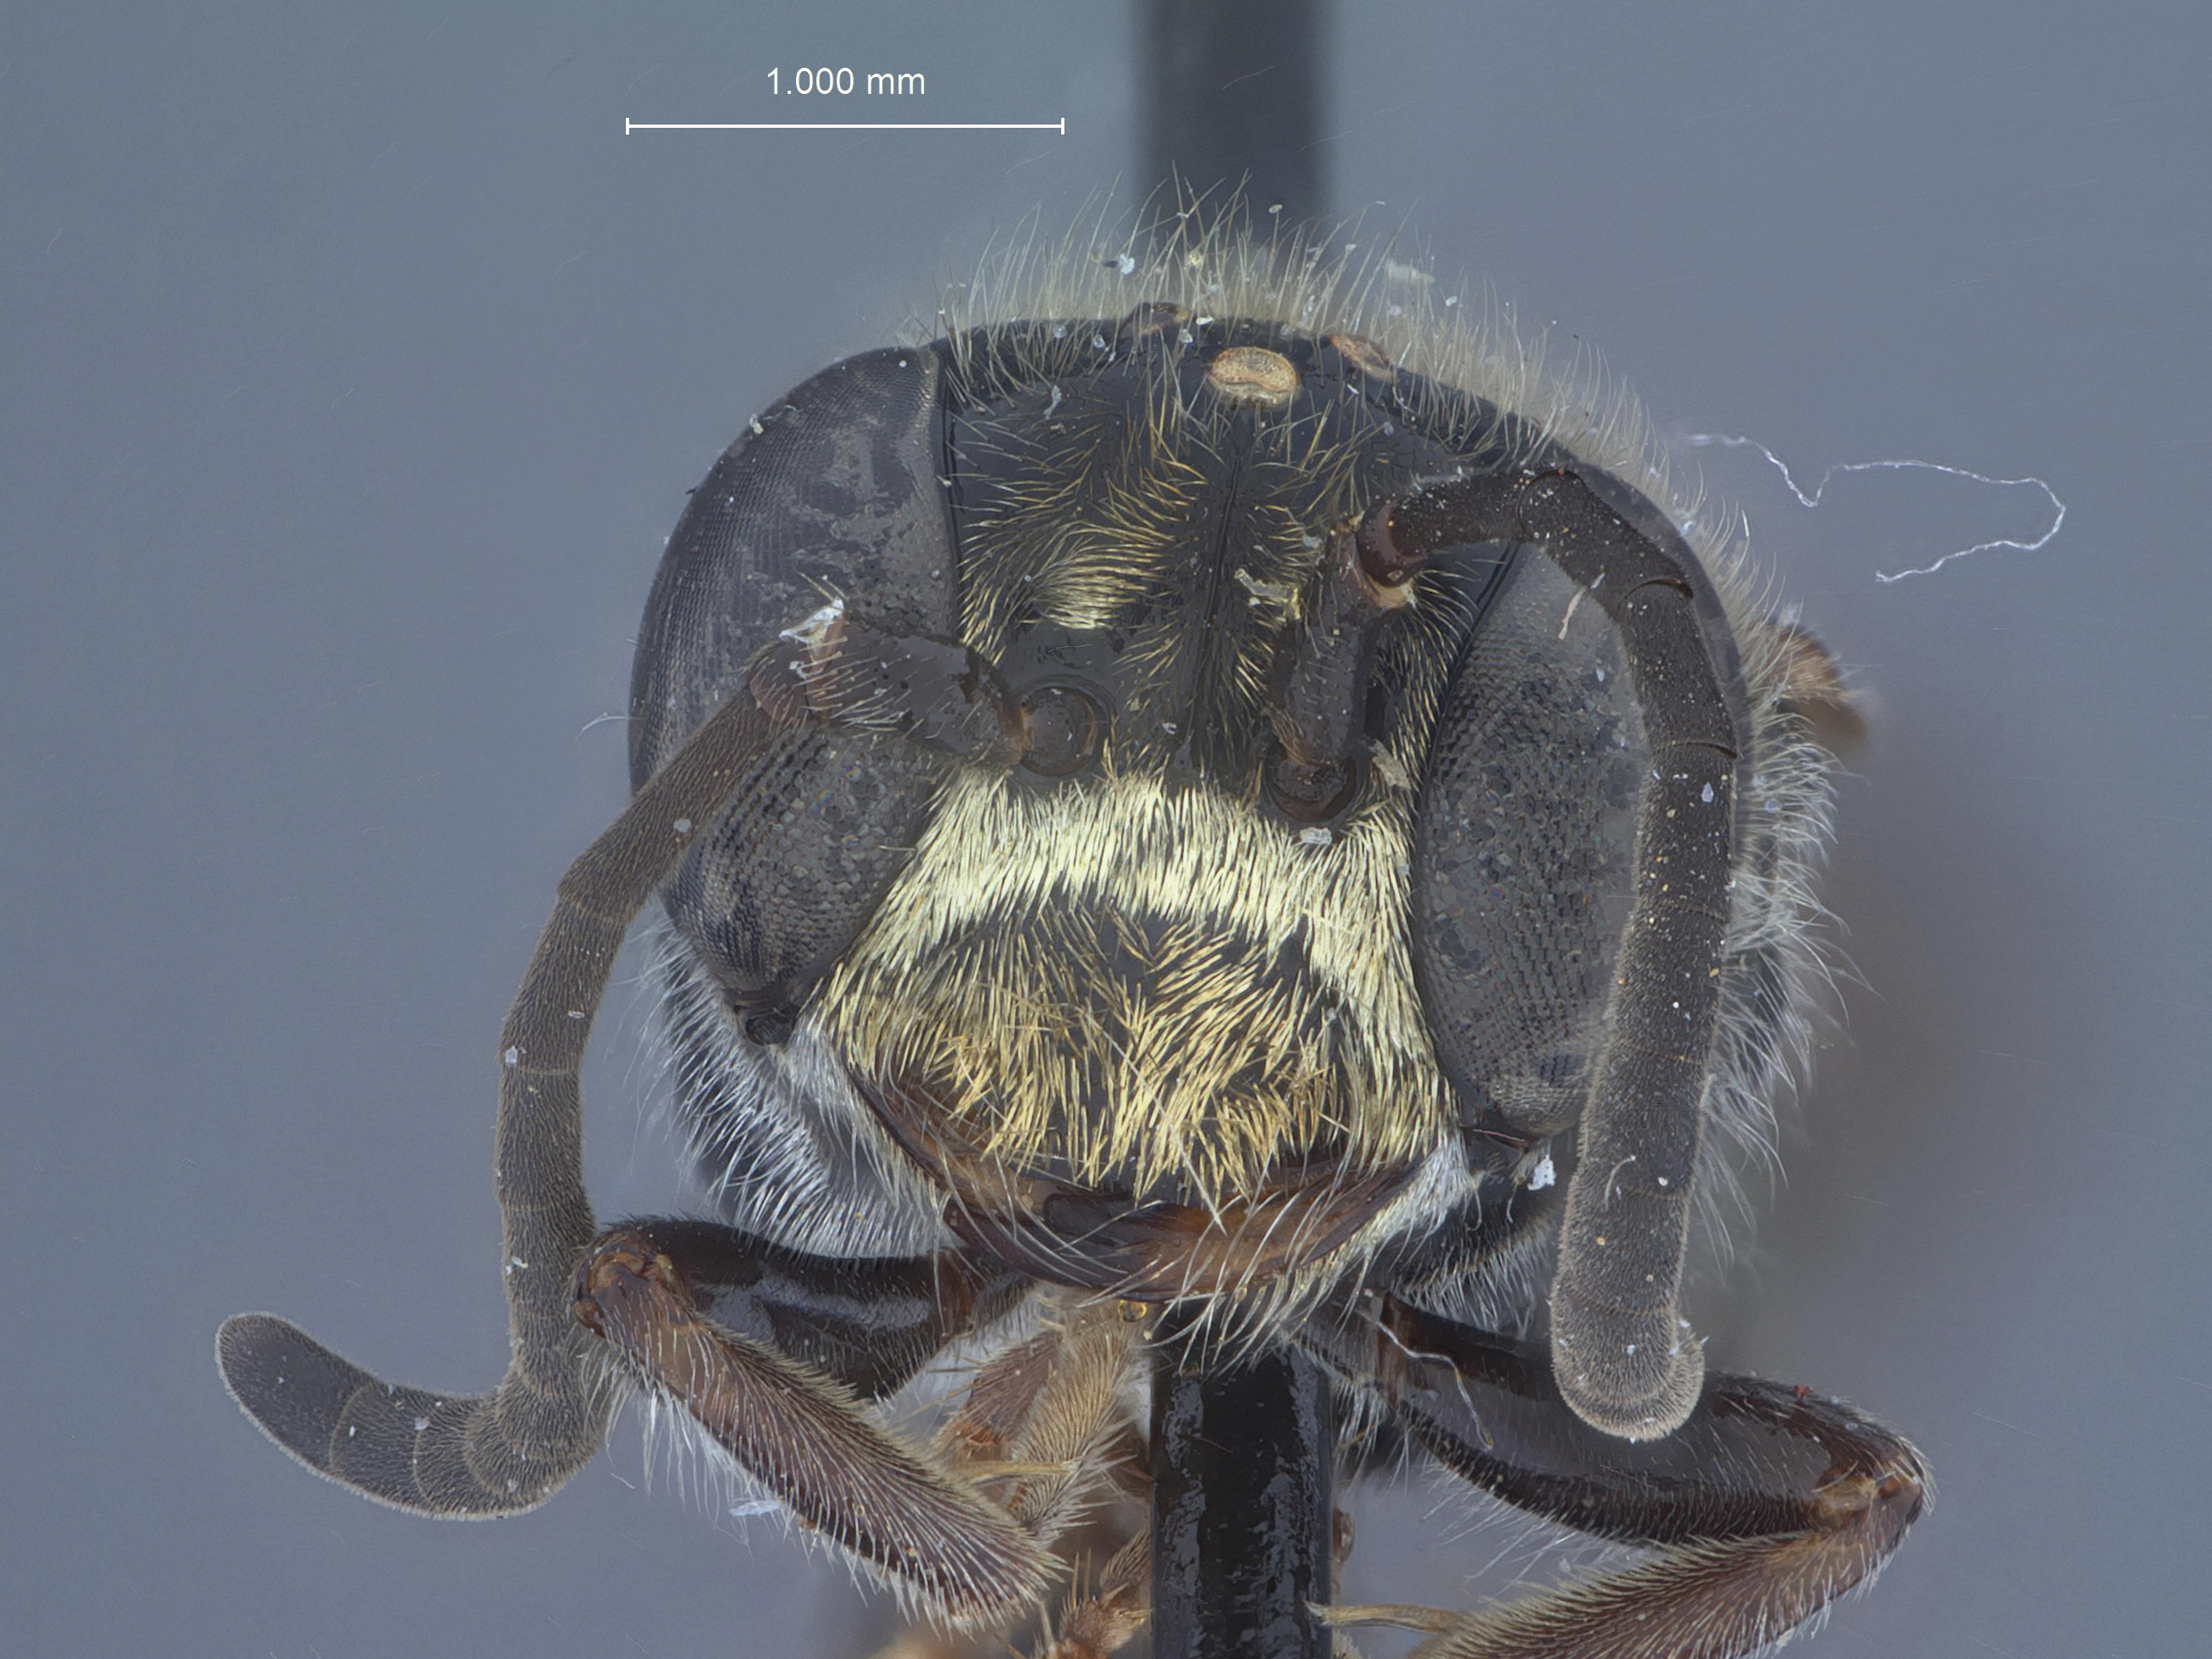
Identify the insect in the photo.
Psen krombeini
